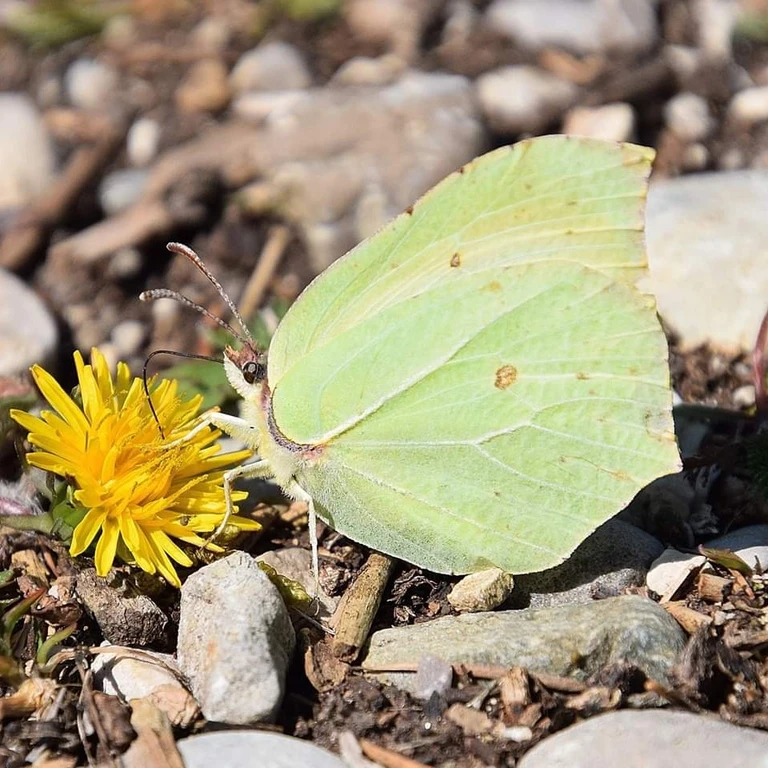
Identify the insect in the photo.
Gonepteryx rhamni
